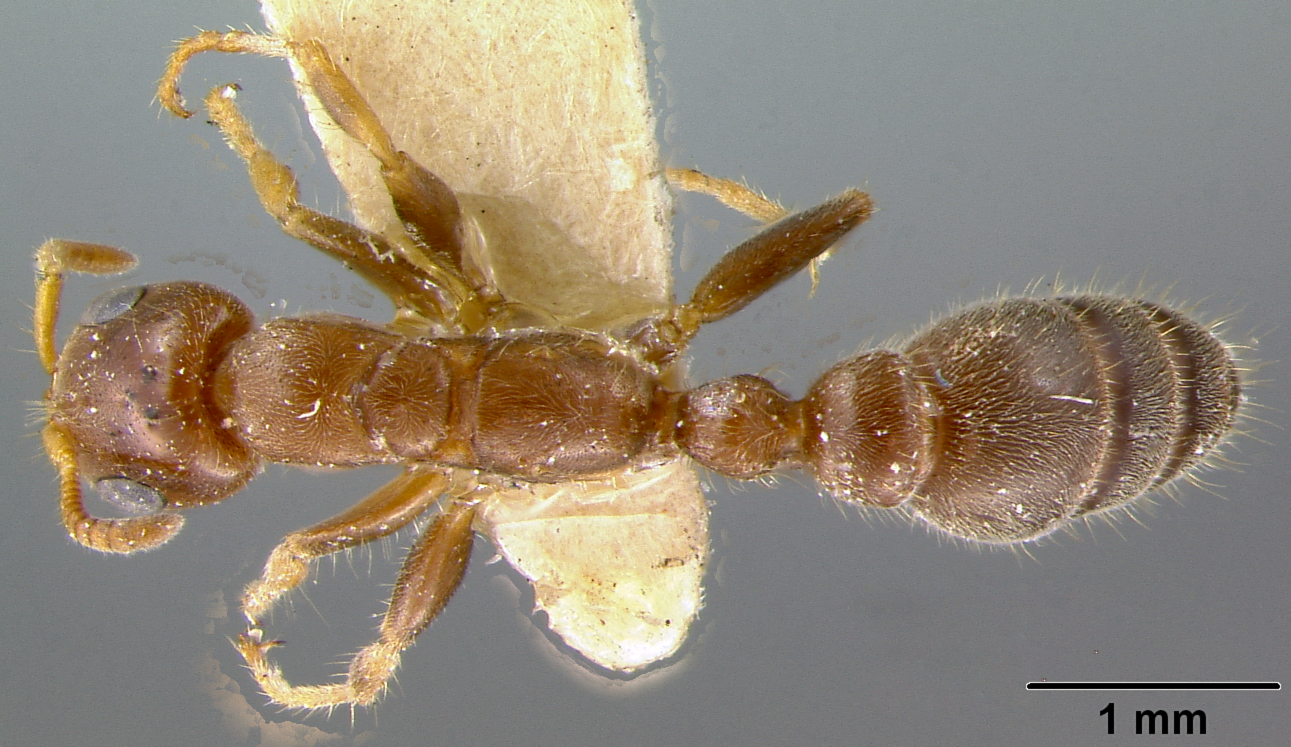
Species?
Pseudomyrma triplaridis
